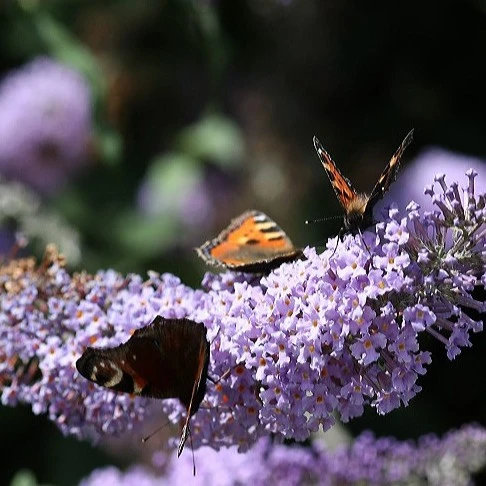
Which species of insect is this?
Aglais urticae
